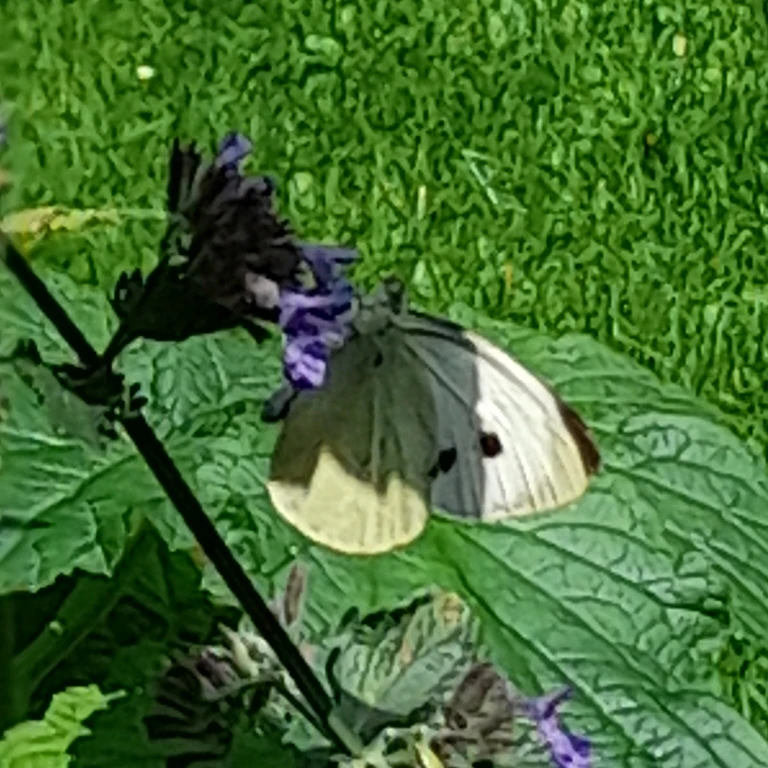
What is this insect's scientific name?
Pieris brassicae
